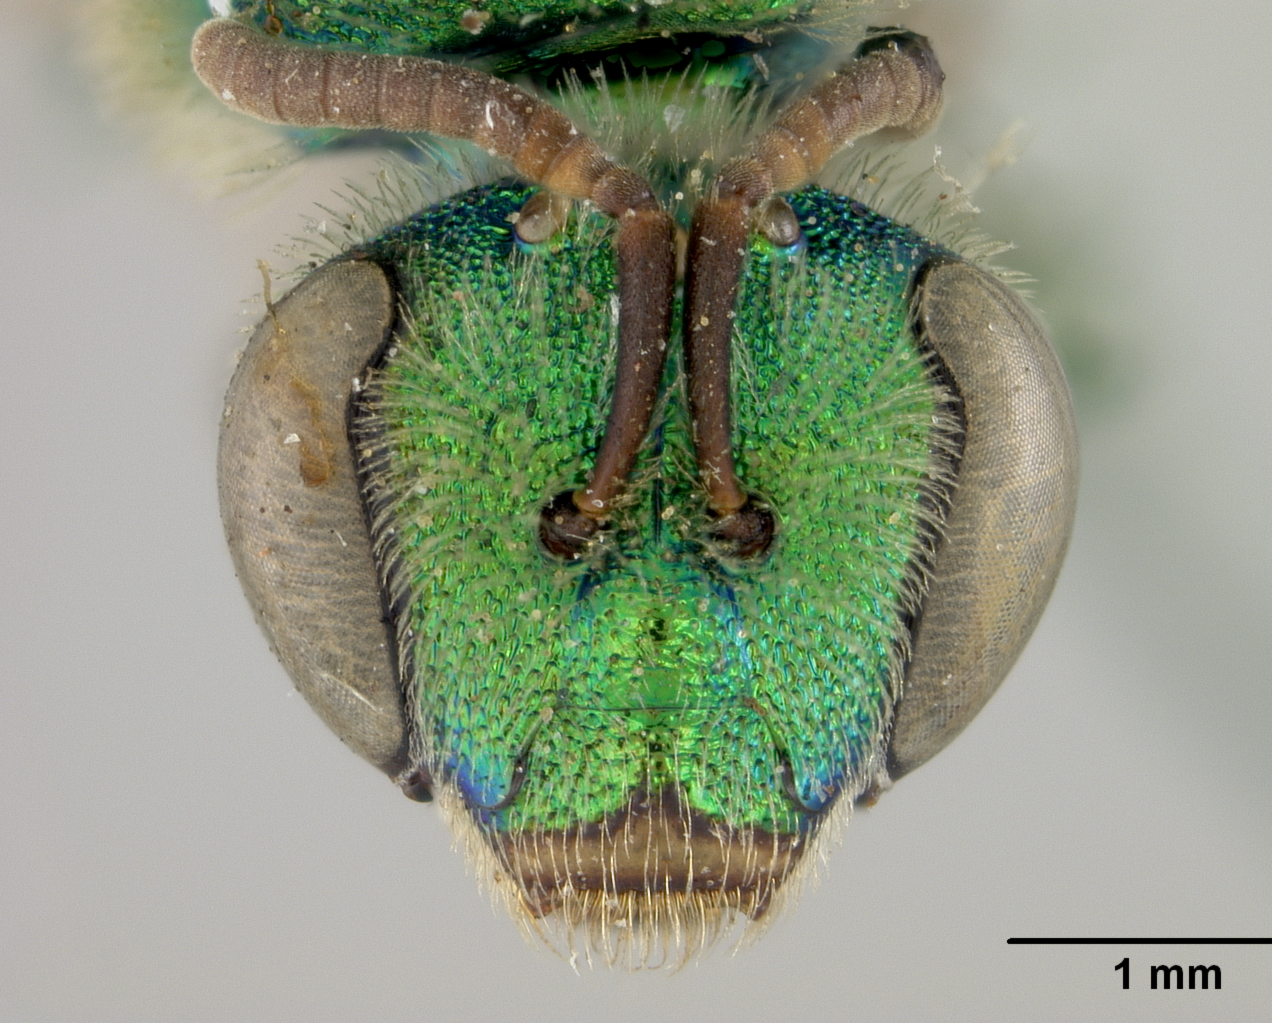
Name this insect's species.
Agapostemon fasciatus
